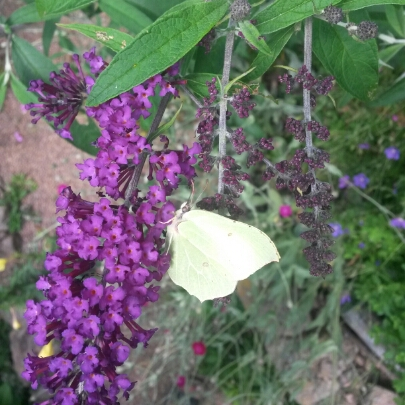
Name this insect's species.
Gonepteryx rhamni
